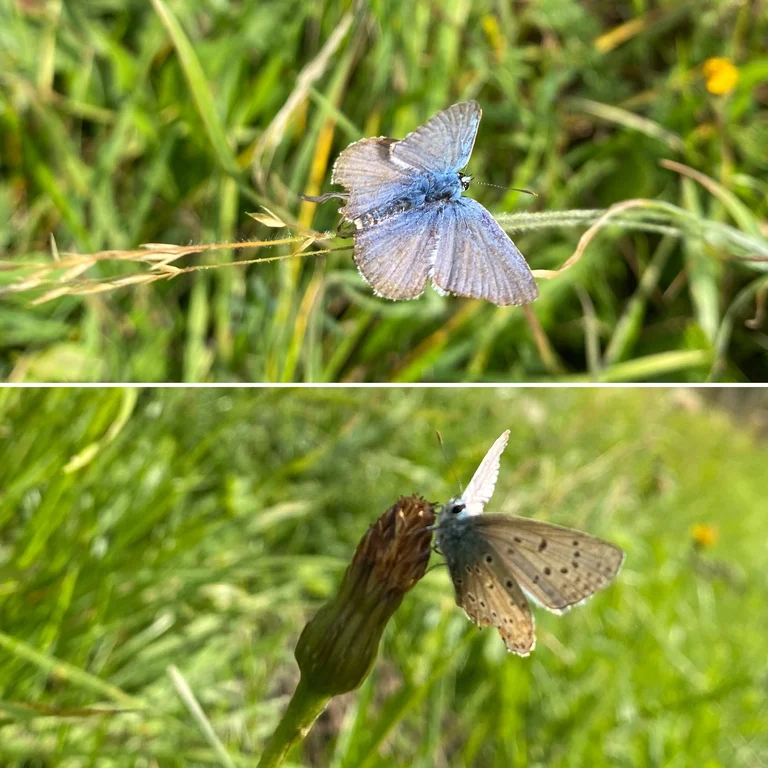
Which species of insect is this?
Polyommatus icarus
